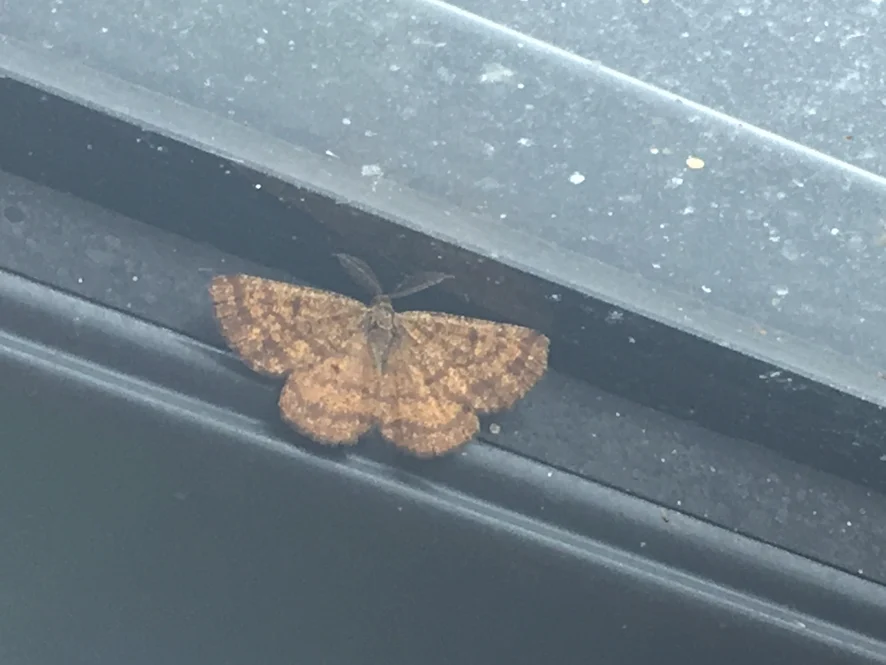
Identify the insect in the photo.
Ematurga atomaria
